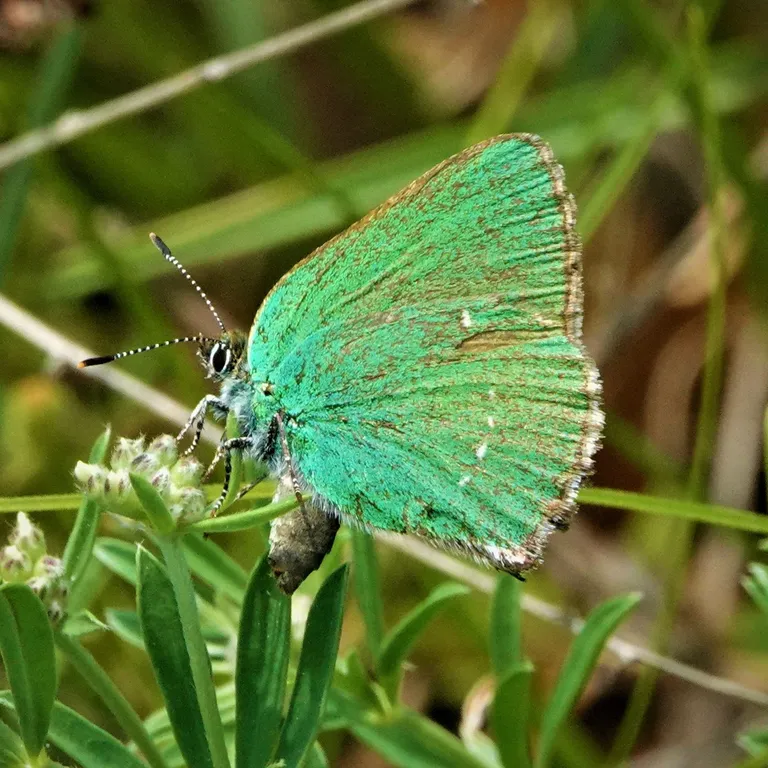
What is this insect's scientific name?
Callophrys rubi
